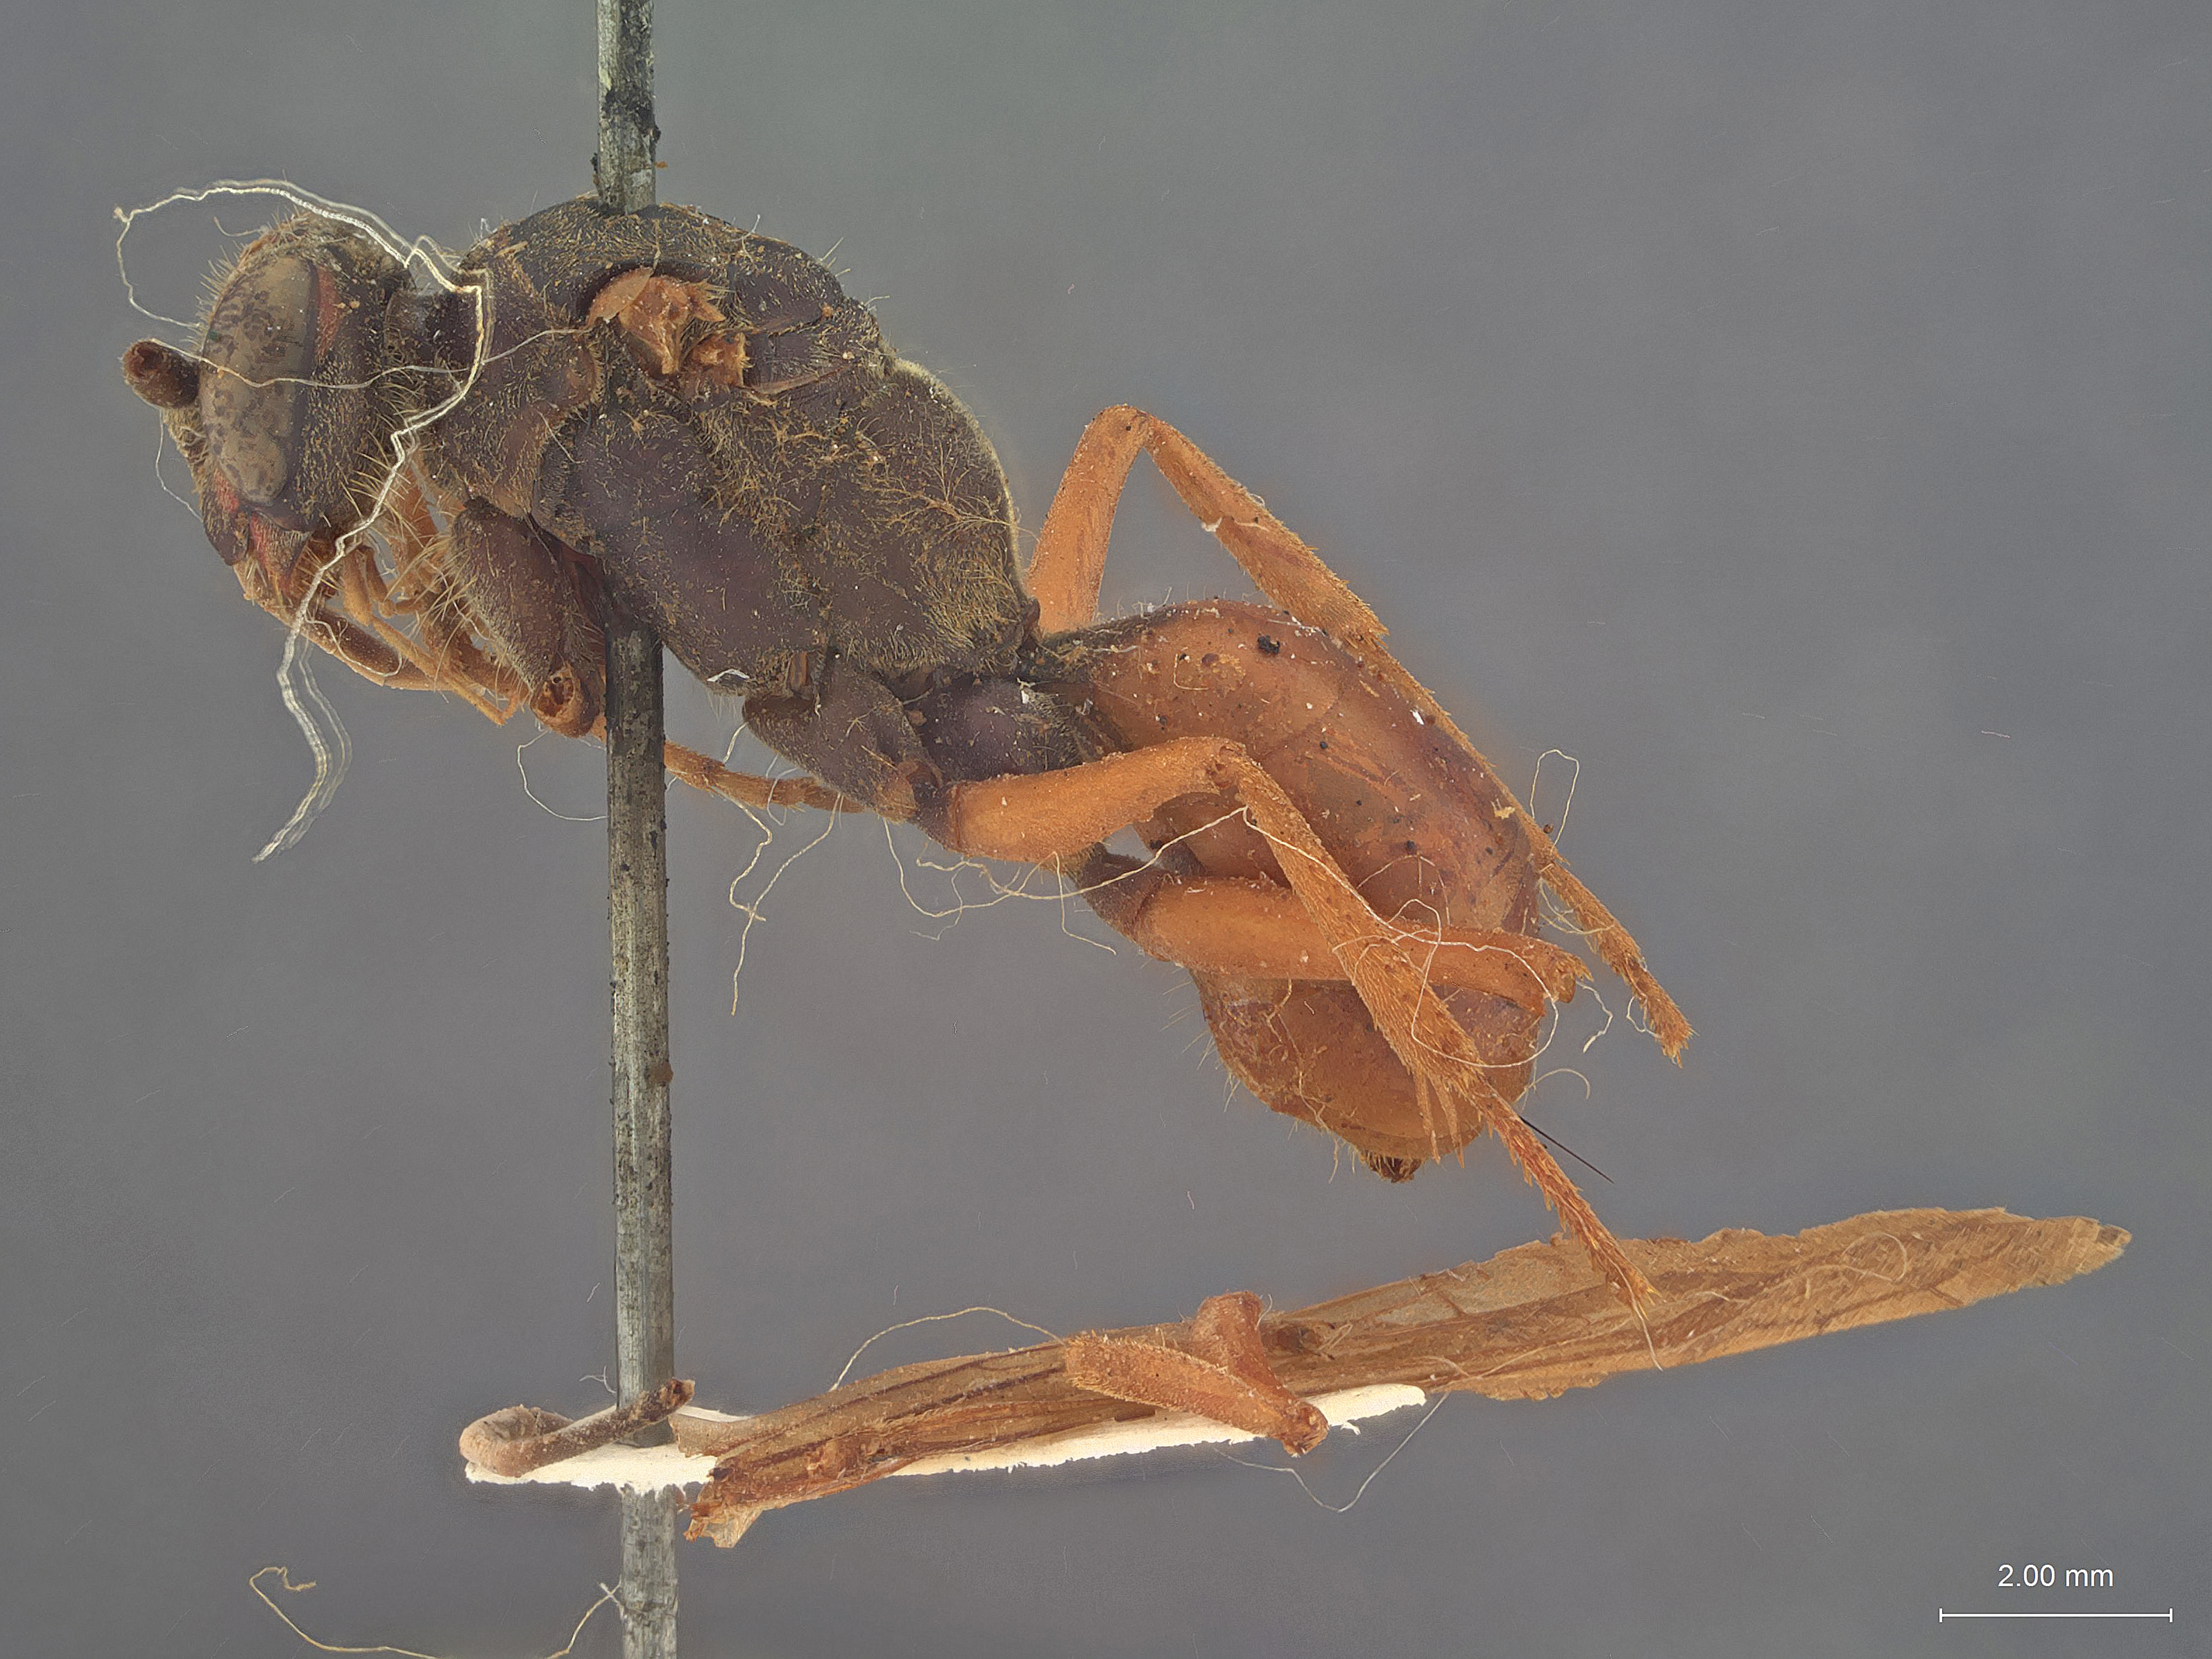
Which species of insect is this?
Priocnessus caesius
